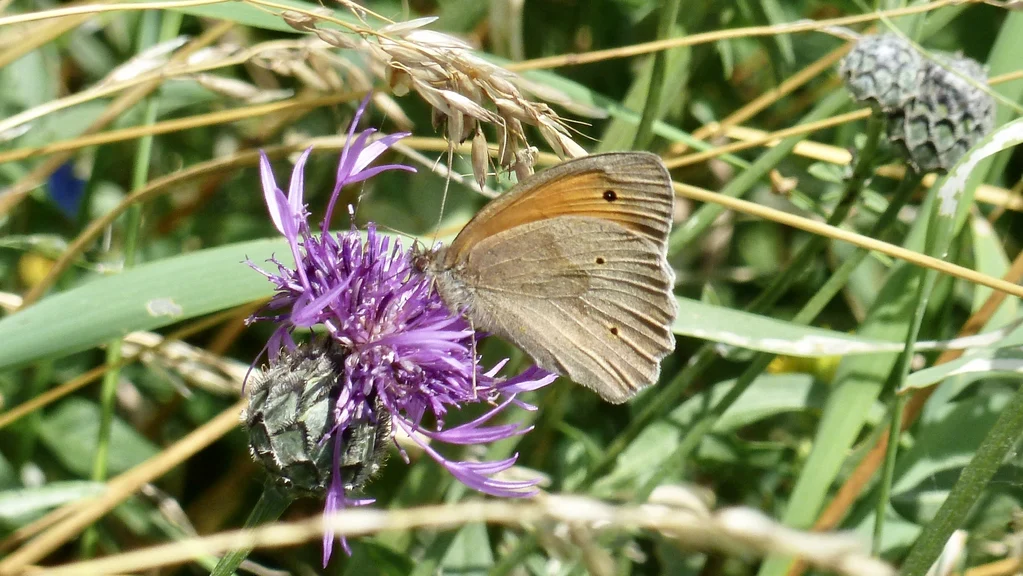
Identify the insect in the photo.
Maniola jurtina
